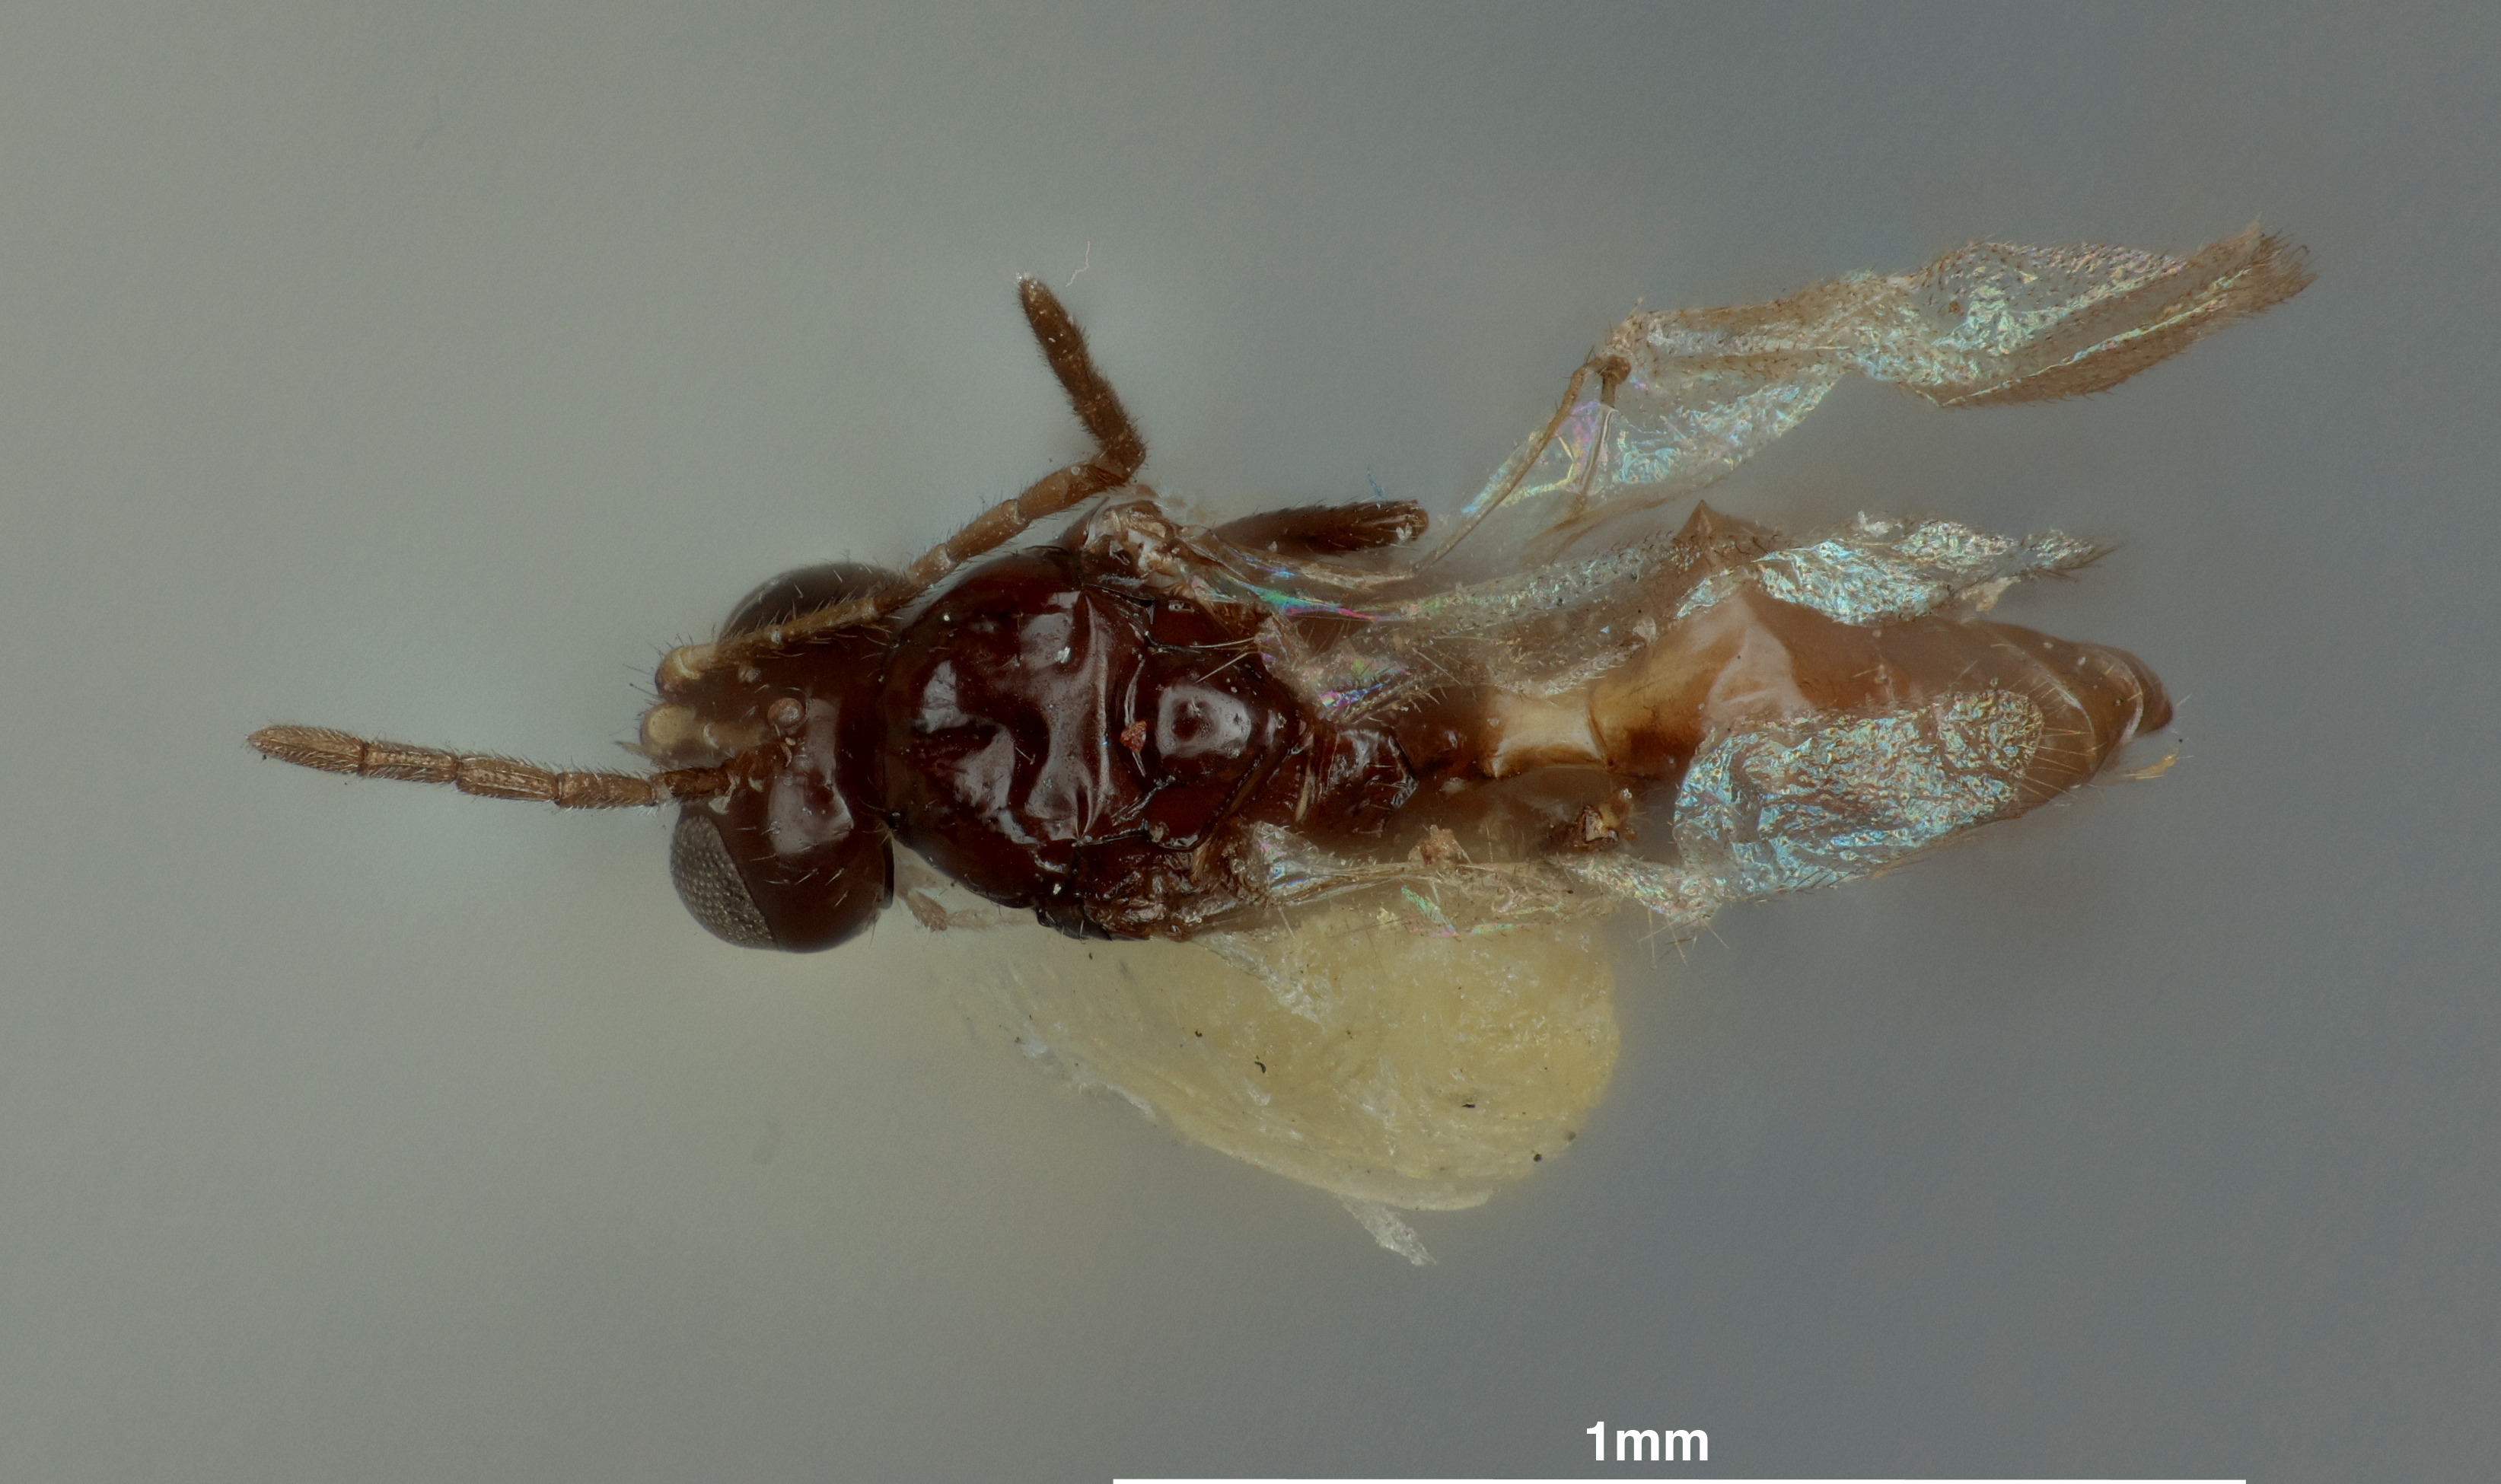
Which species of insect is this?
Trioxys cupressicola
